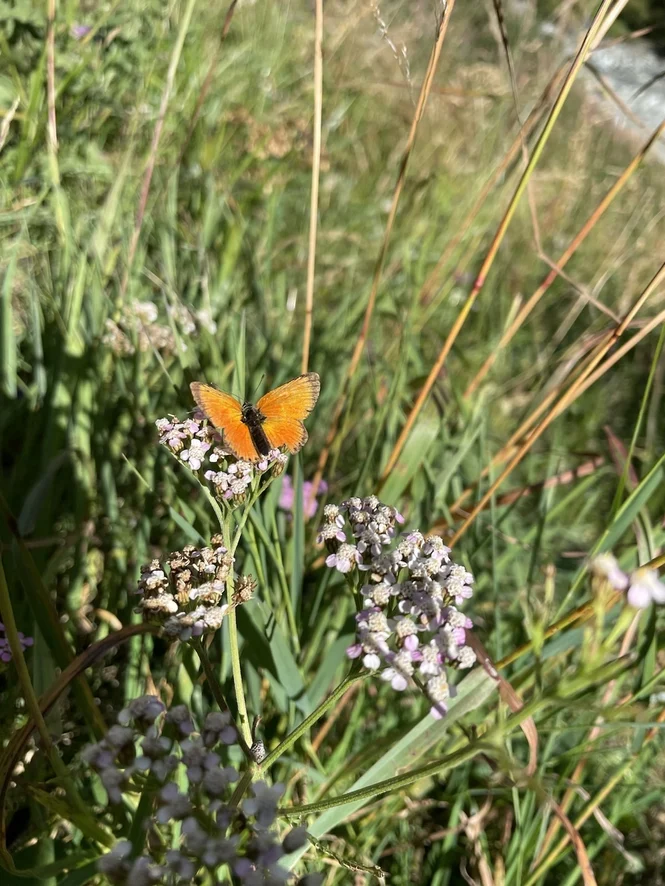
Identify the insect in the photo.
Lycaena virgaureae
